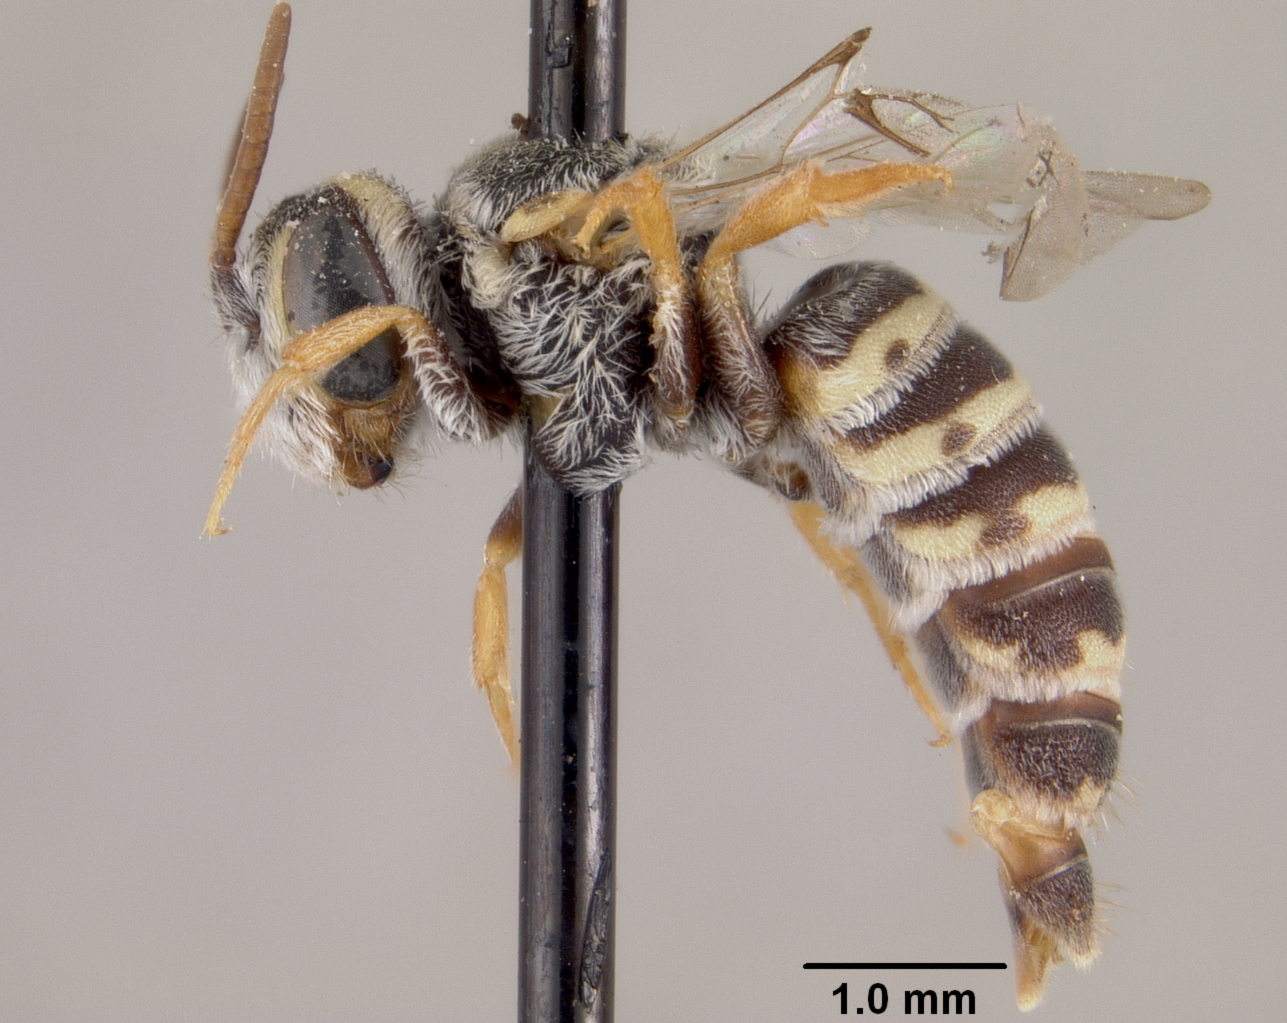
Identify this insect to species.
Stelis elongativentris
